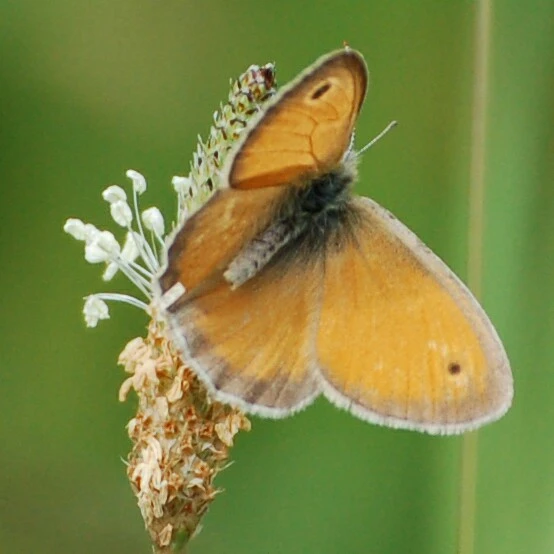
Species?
Coenonympha pamphilus
